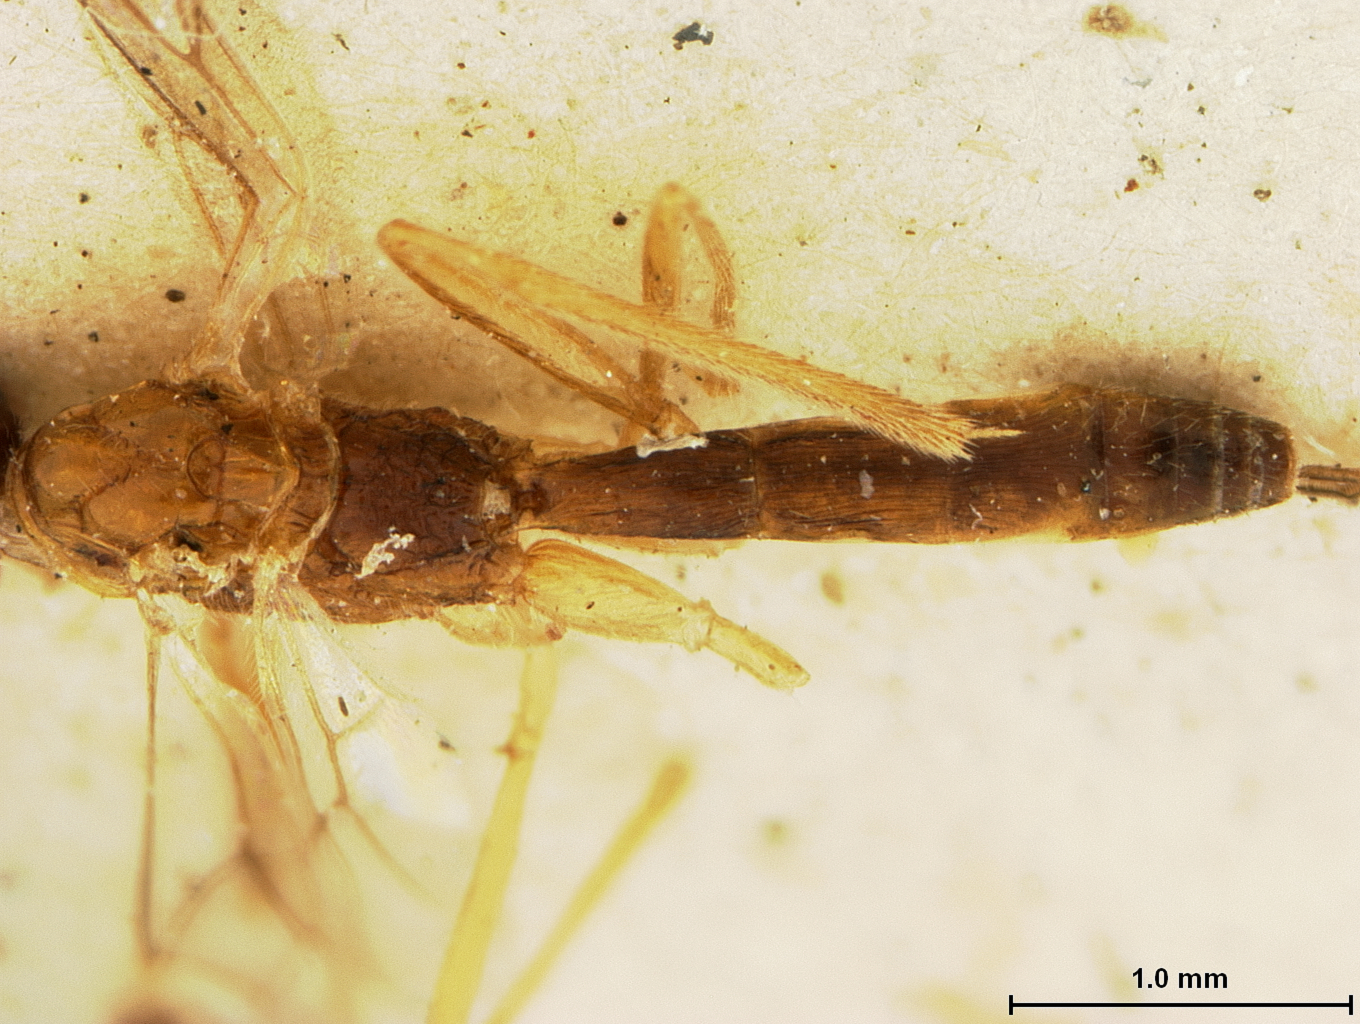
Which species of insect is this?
Macrocentrus gifuensis
